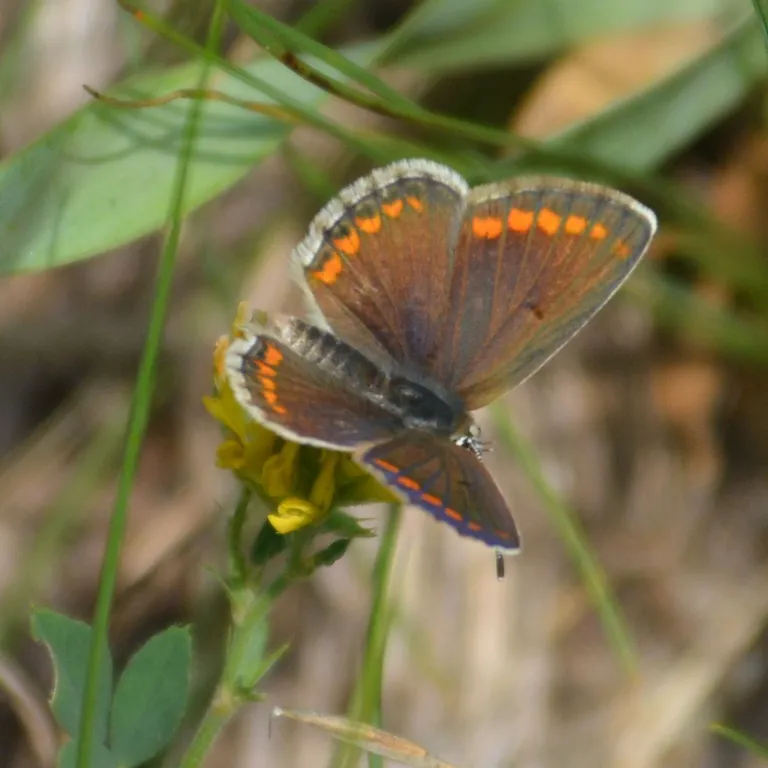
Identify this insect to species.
Aricia agestis/artaxerxes
